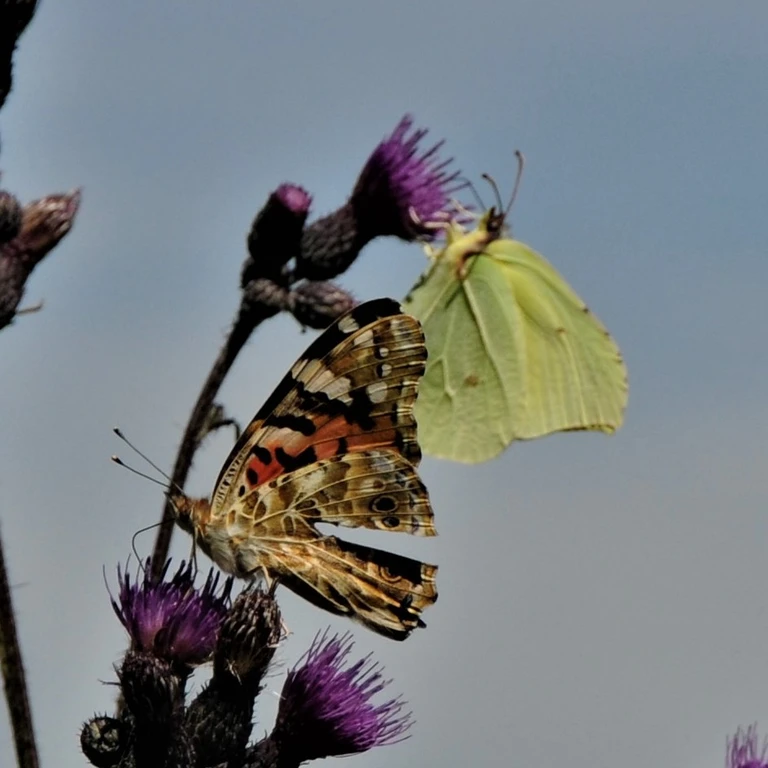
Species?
Vanessa cardui
